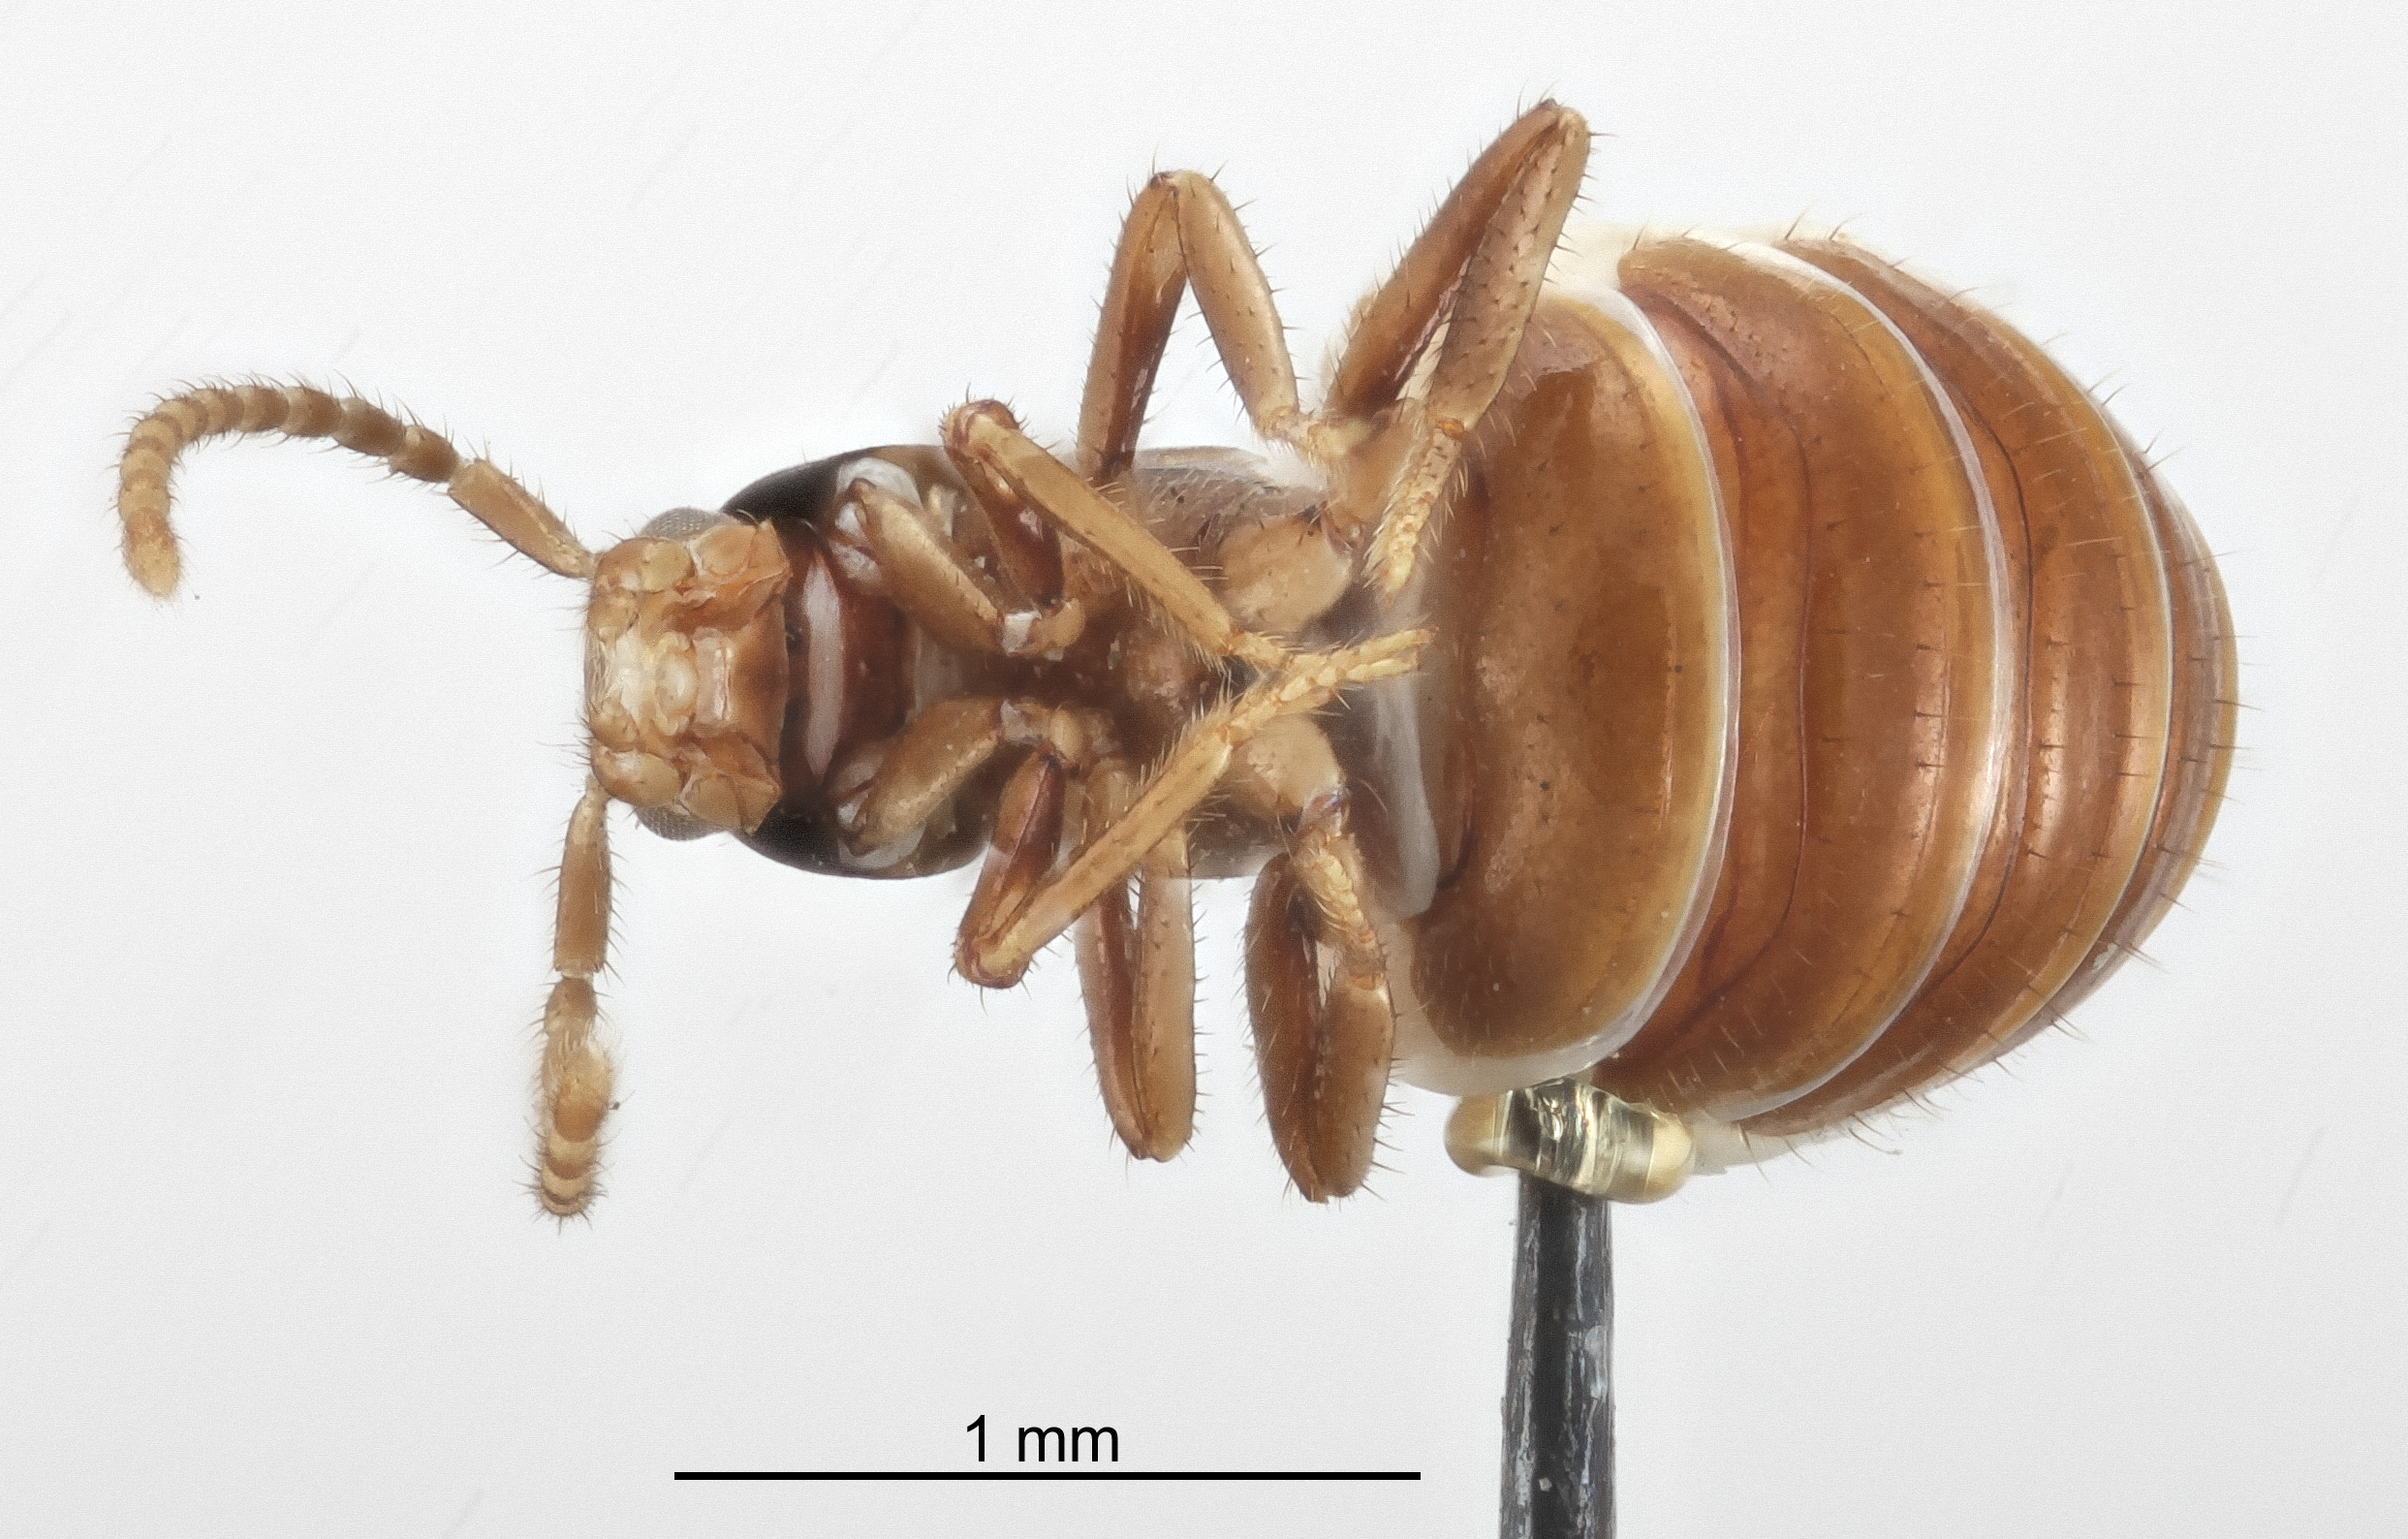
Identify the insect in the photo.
Termitogaster brevis
